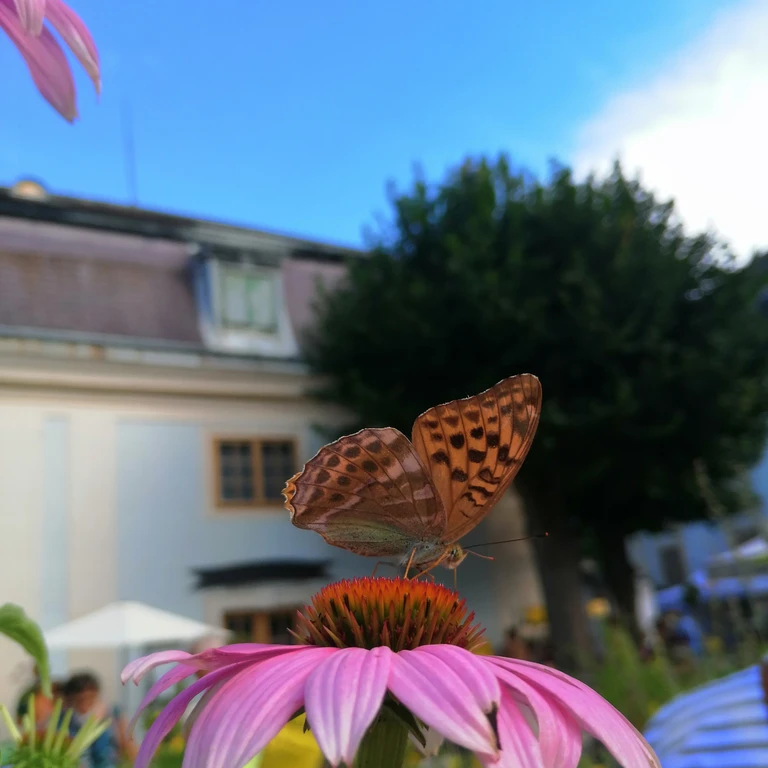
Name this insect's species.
Argynnis paphia
